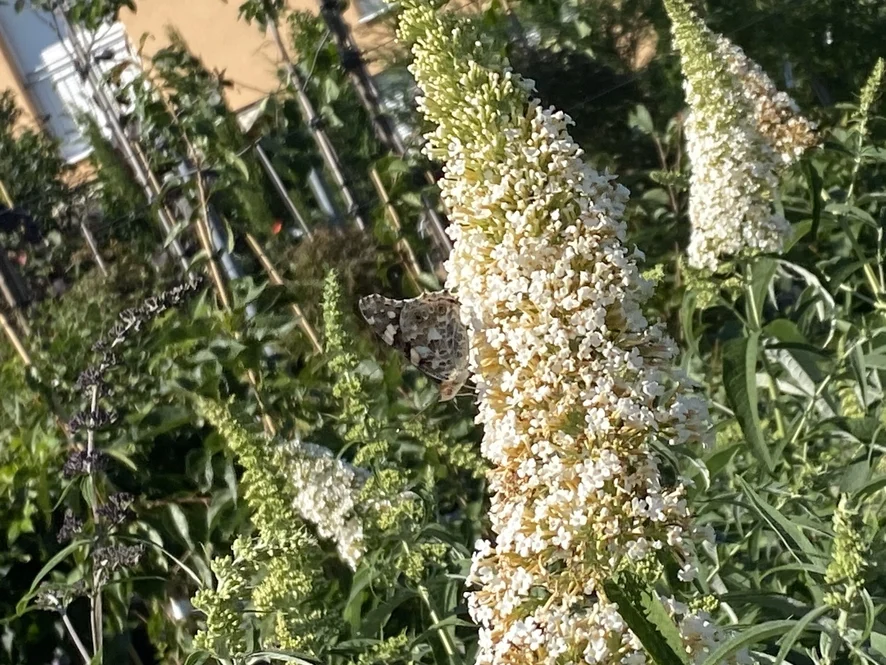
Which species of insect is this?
Vanessa cardui
